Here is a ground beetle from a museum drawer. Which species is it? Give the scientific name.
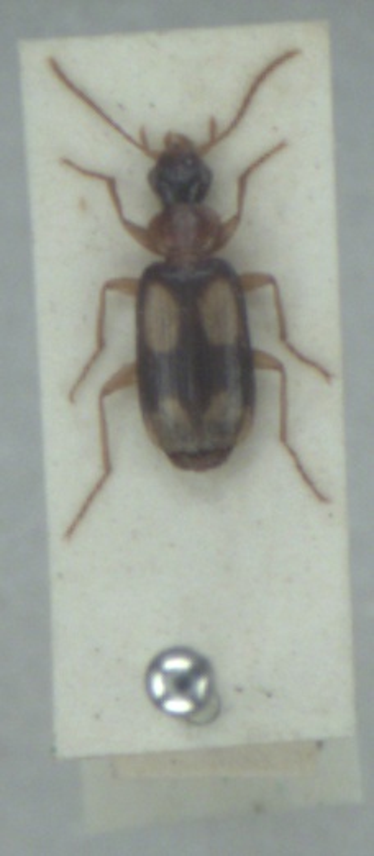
Dromius quadrimaculatus
